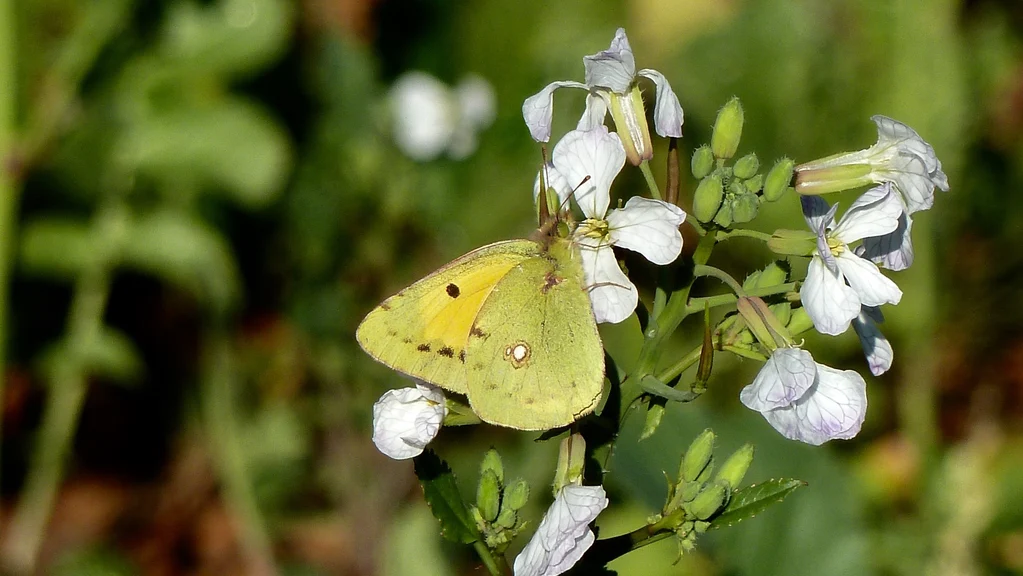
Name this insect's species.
Colias croceus
